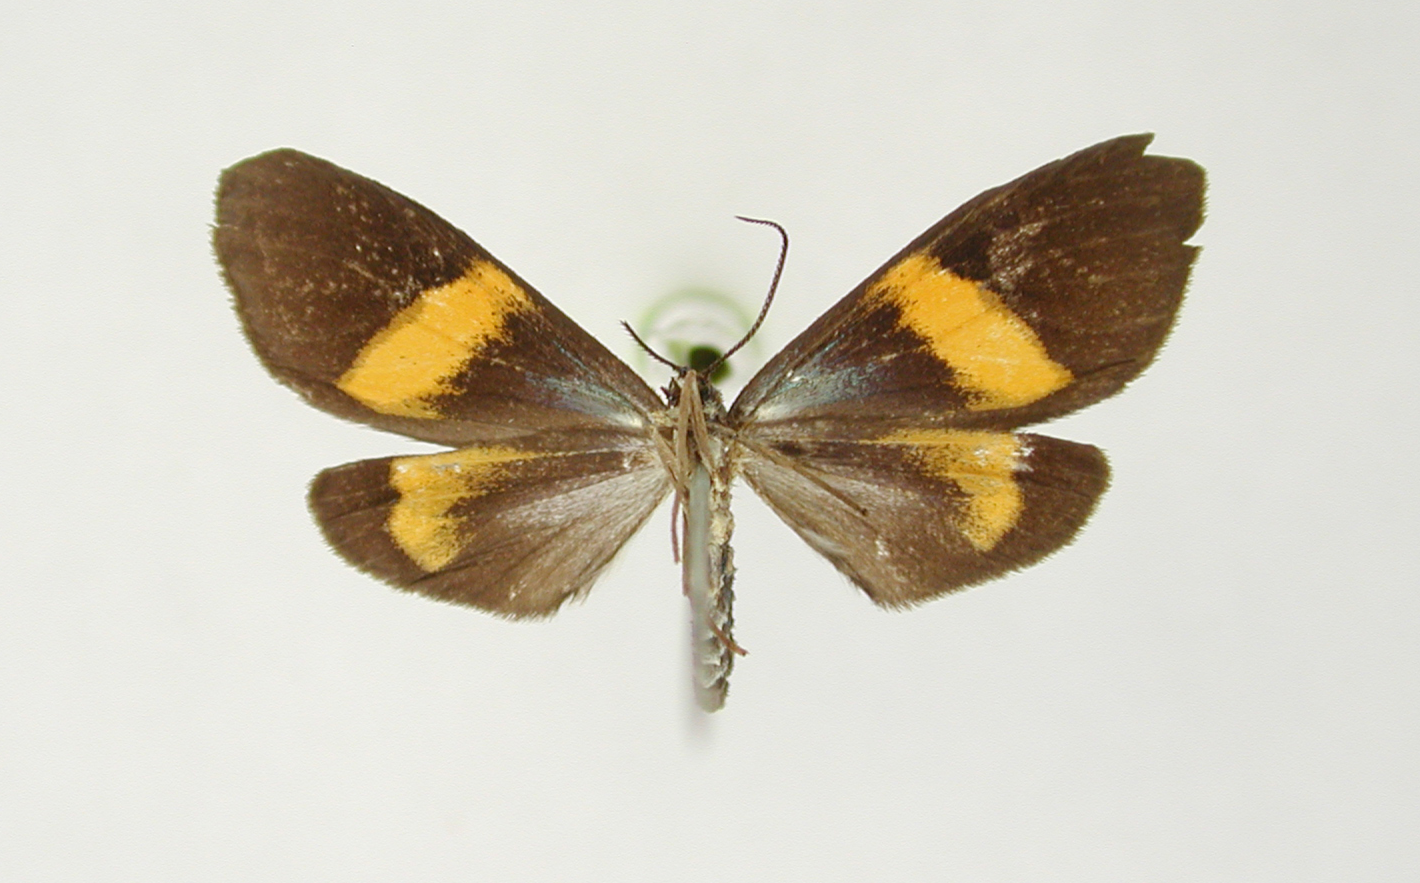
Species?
Ctenucha annulata
